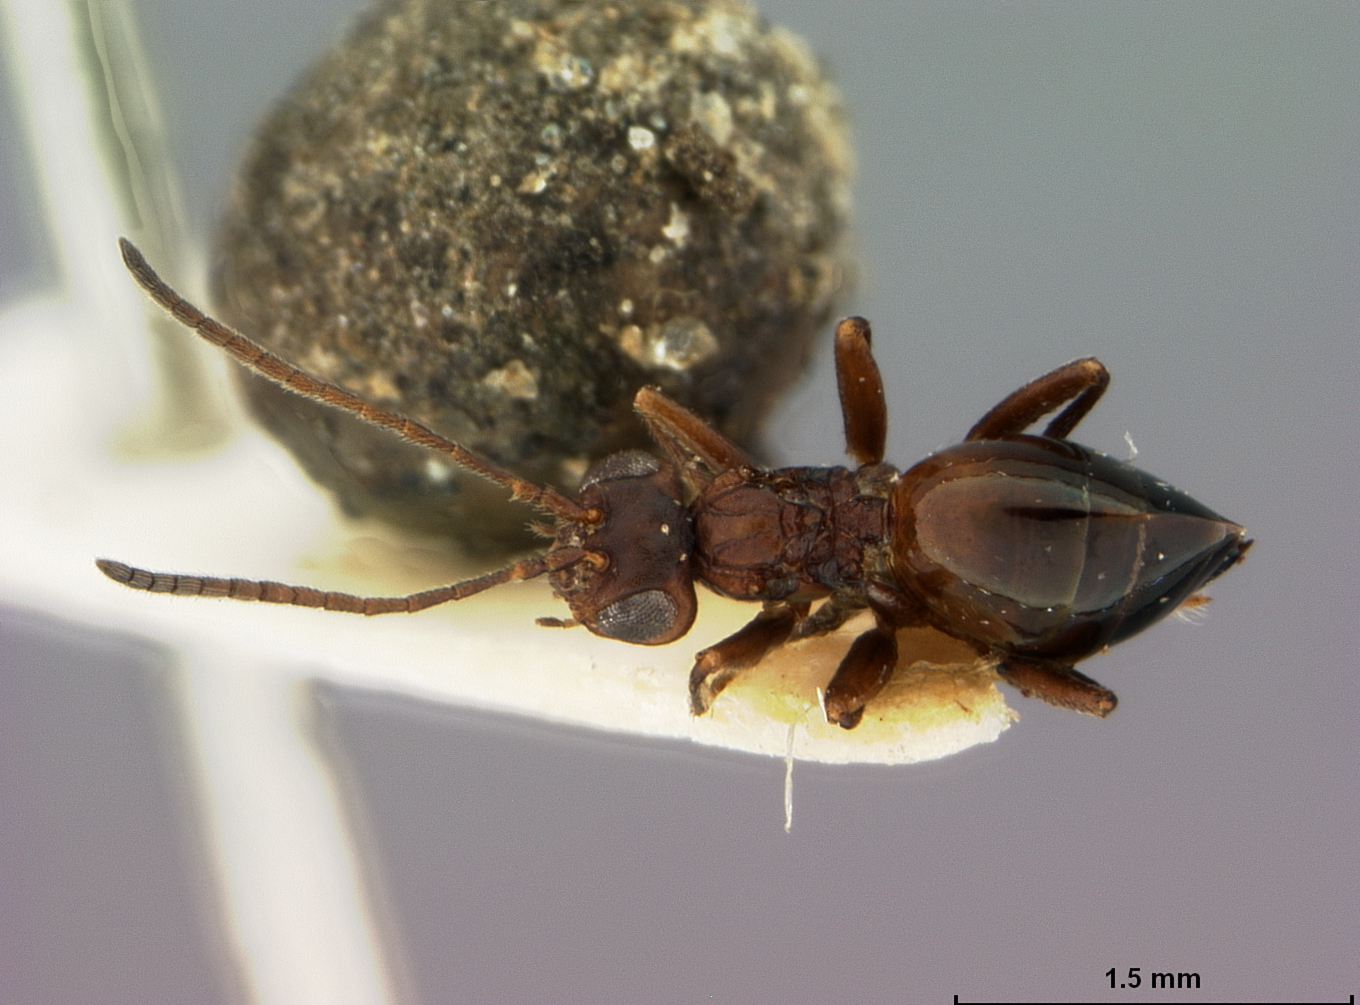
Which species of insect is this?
Zopheroteras guttatum
